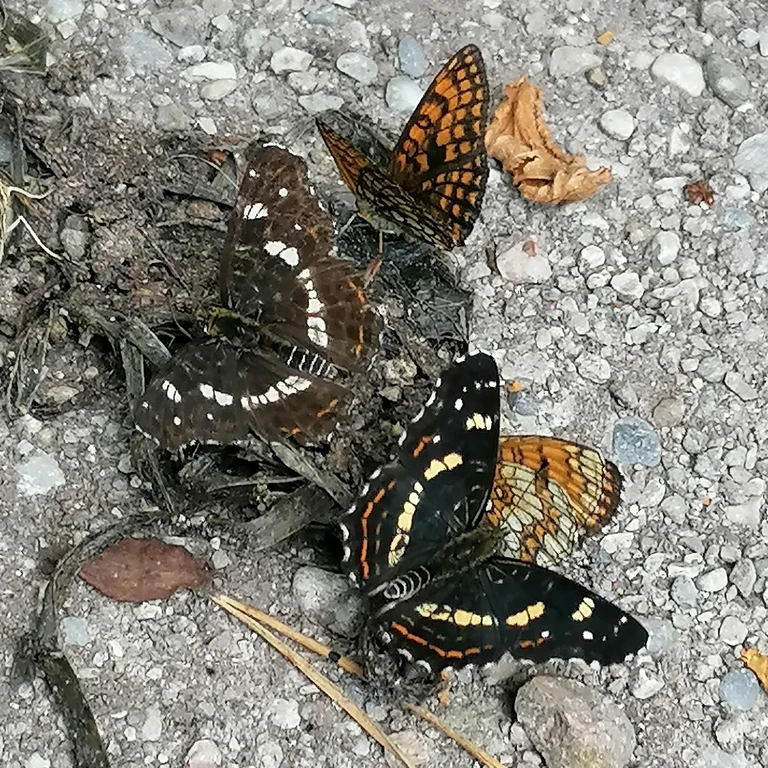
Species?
Araschnia levana
